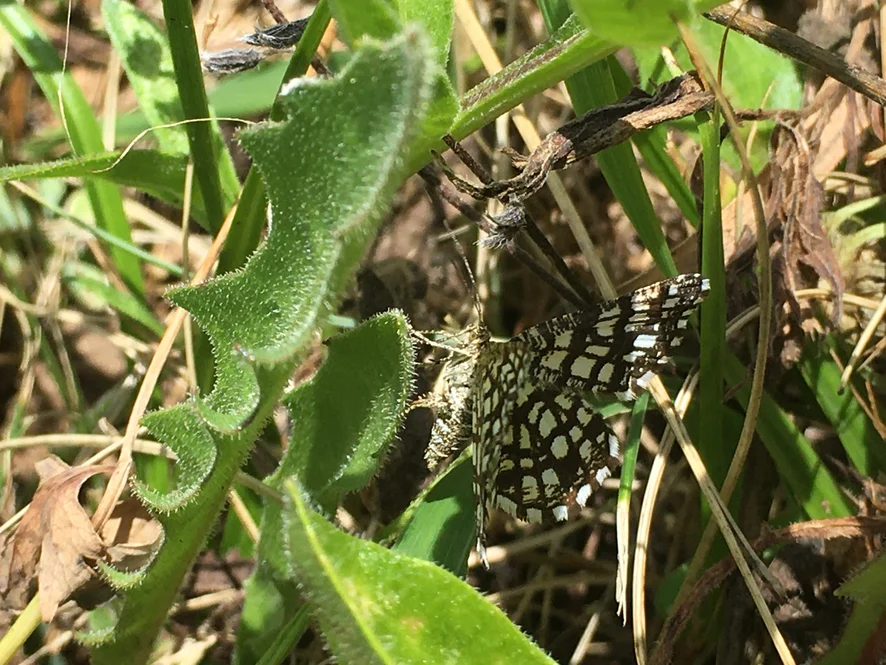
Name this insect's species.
Chiasmia clathrata
